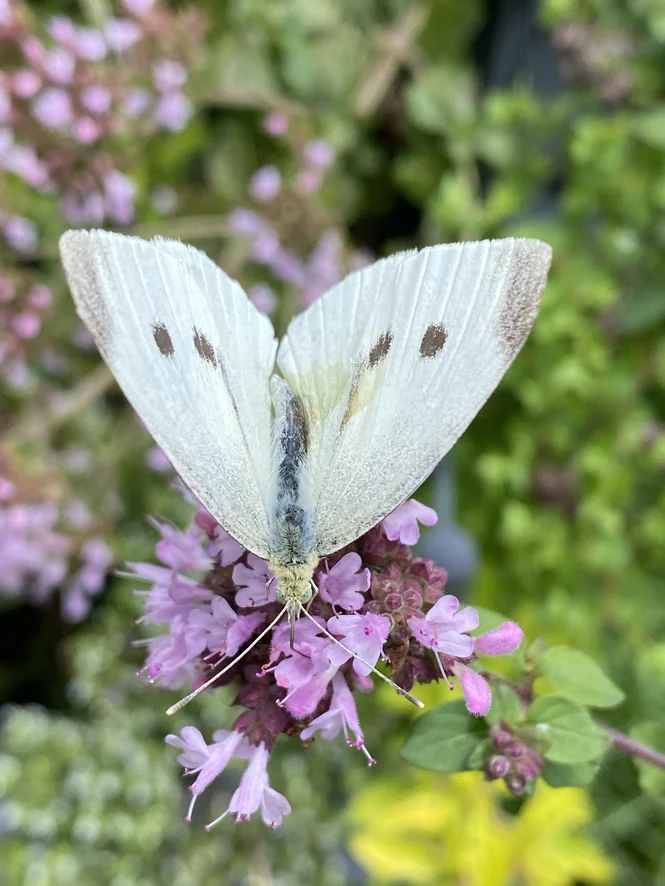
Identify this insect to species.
Pieris rapae
